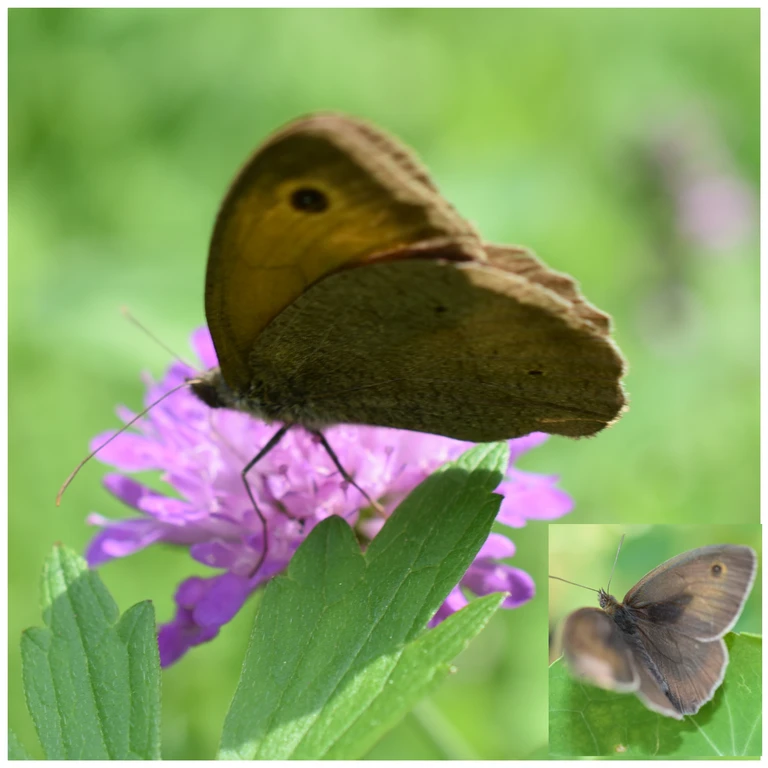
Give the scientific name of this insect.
Maniola jurtina
